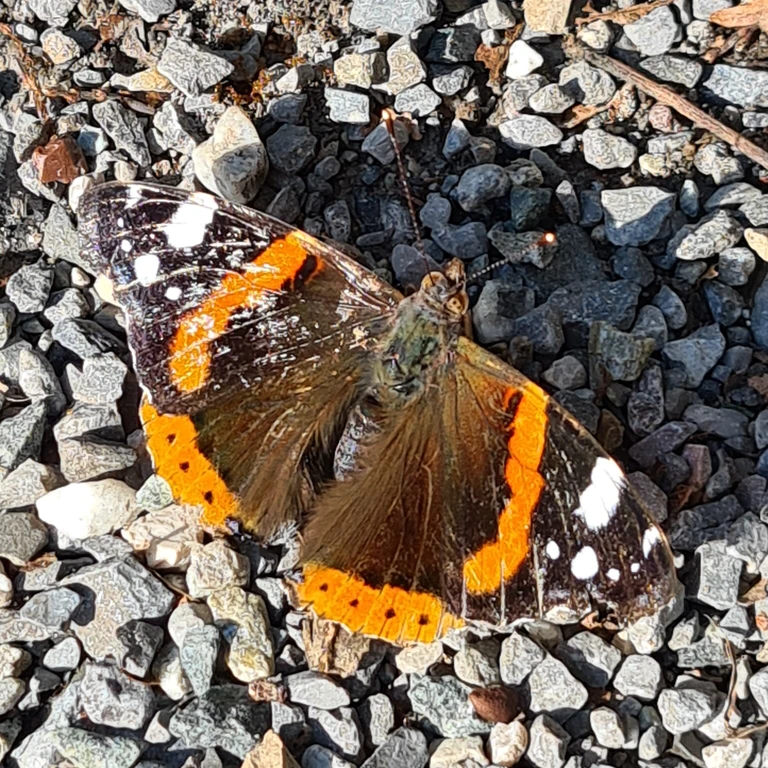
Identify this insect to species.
Vanessa atalanta
